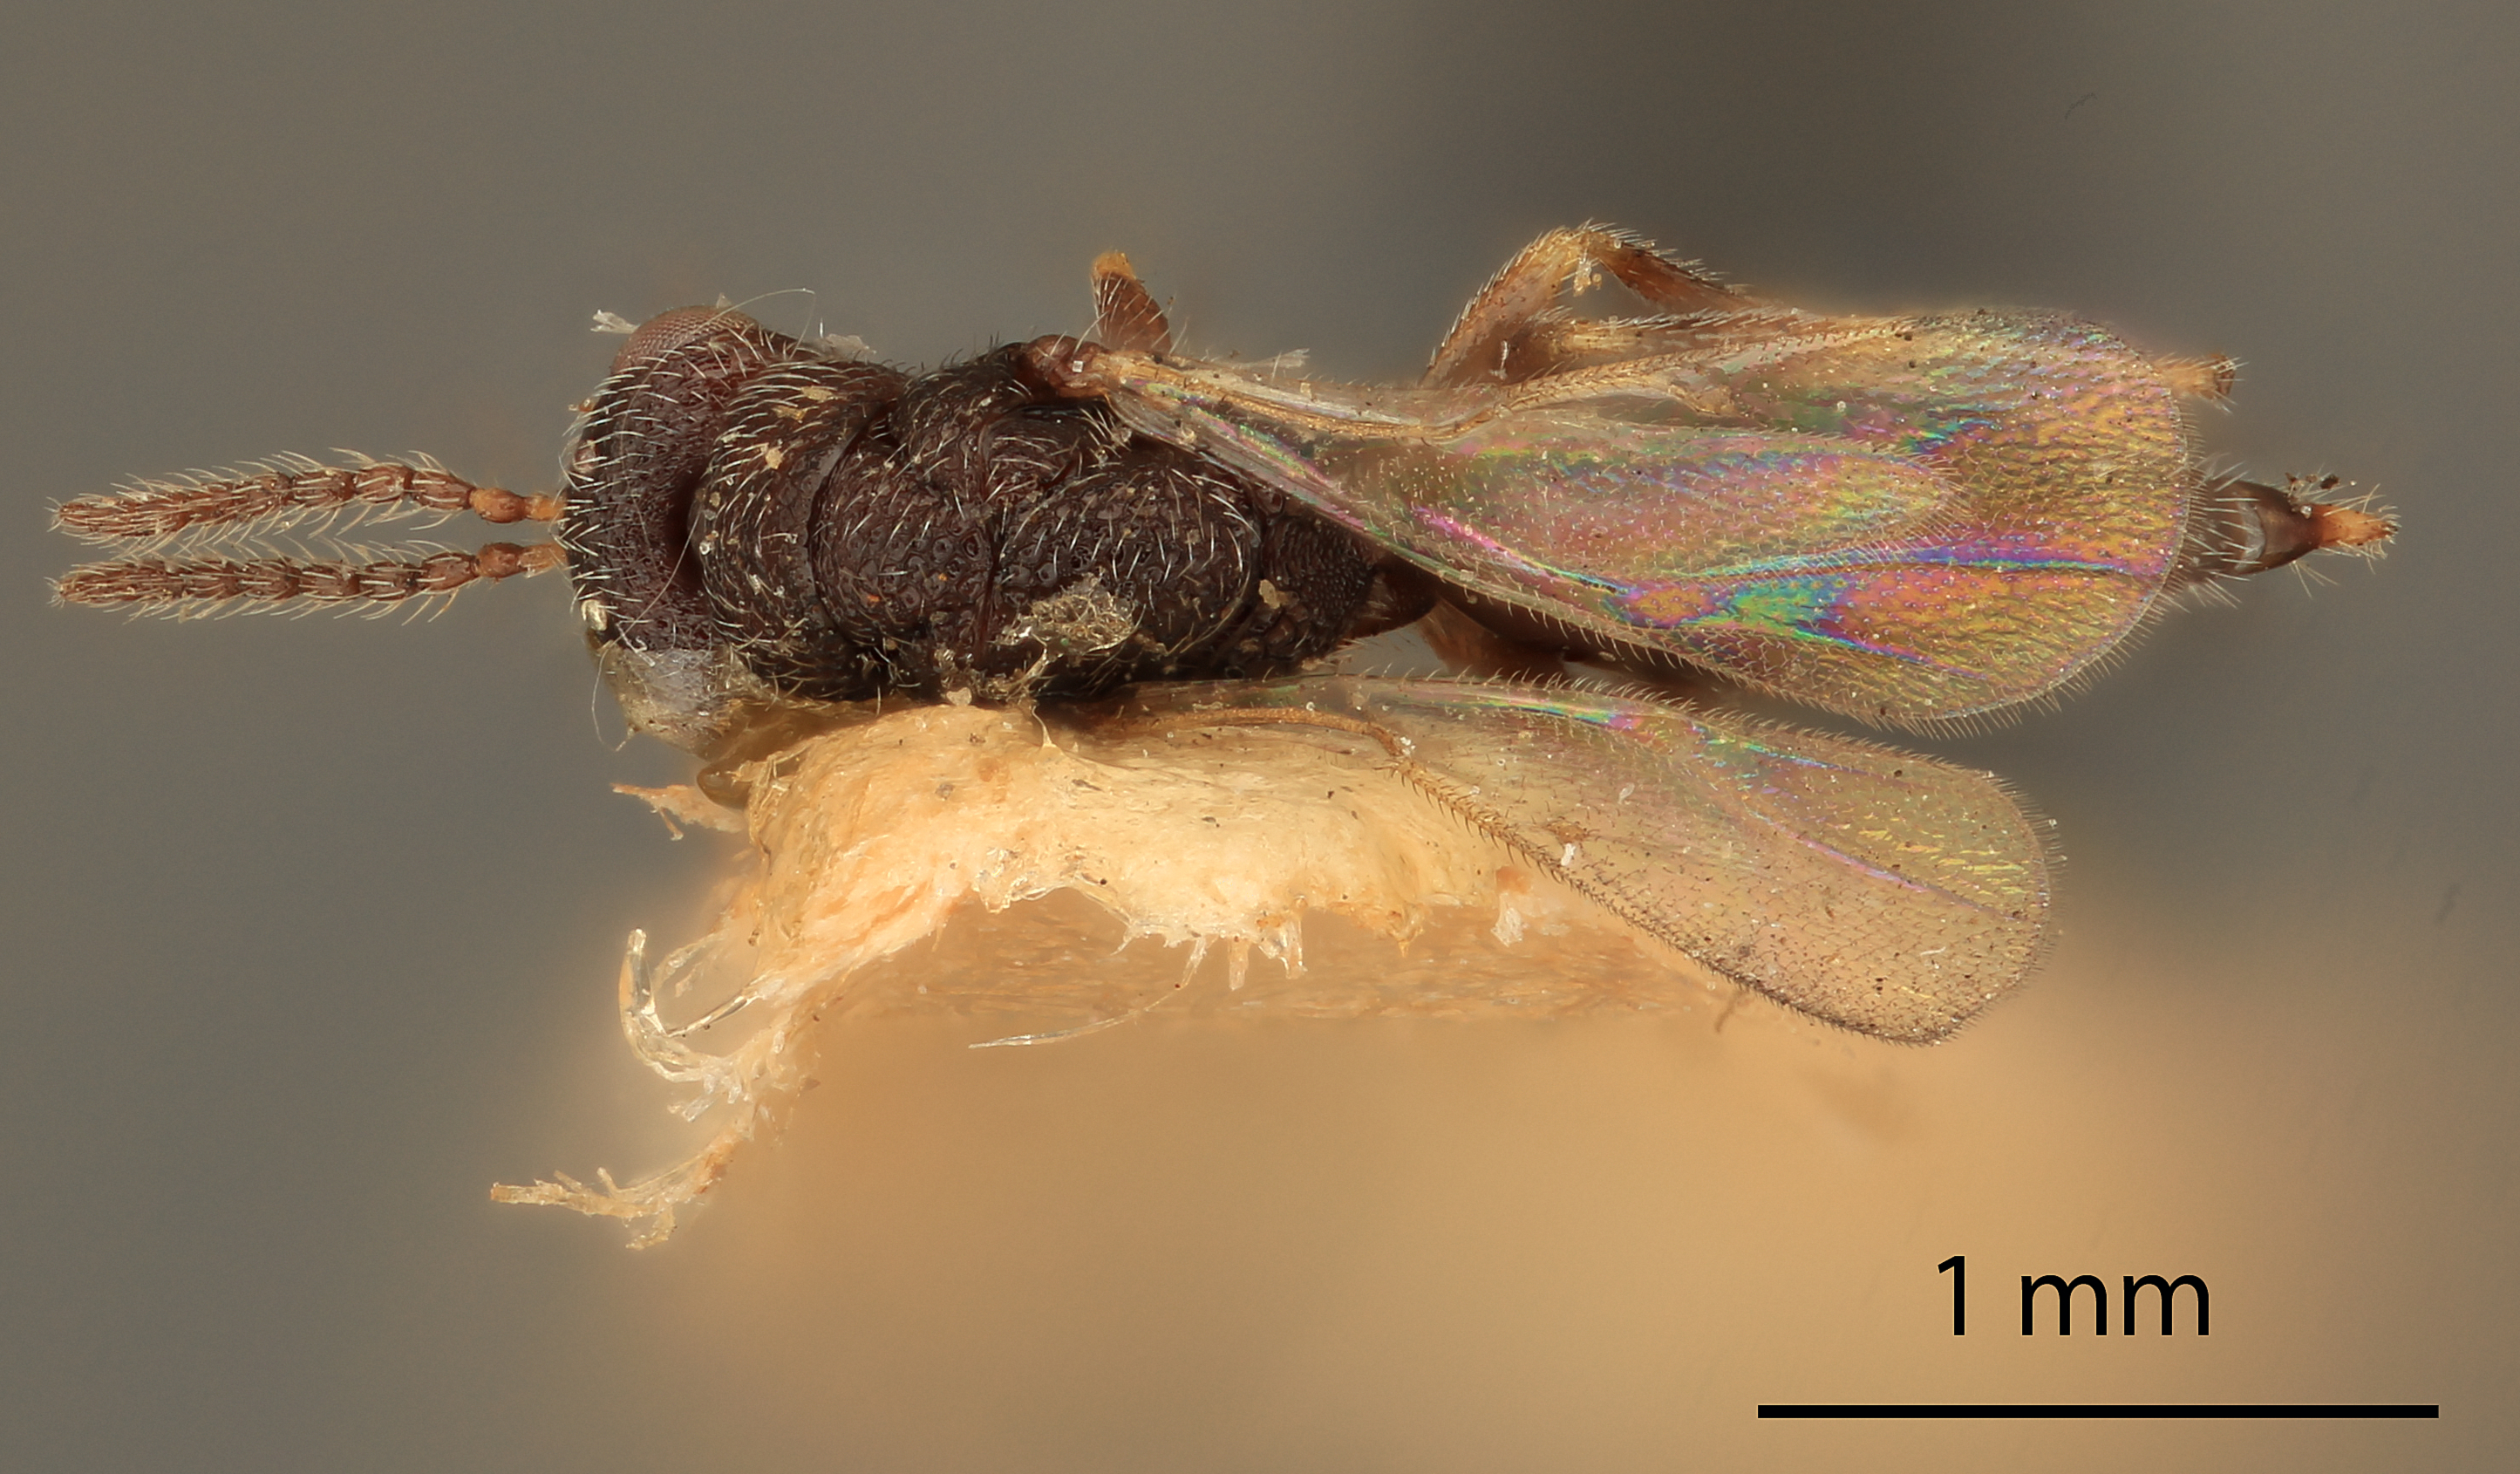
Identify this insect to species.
Eurytomocharis glyceriae
